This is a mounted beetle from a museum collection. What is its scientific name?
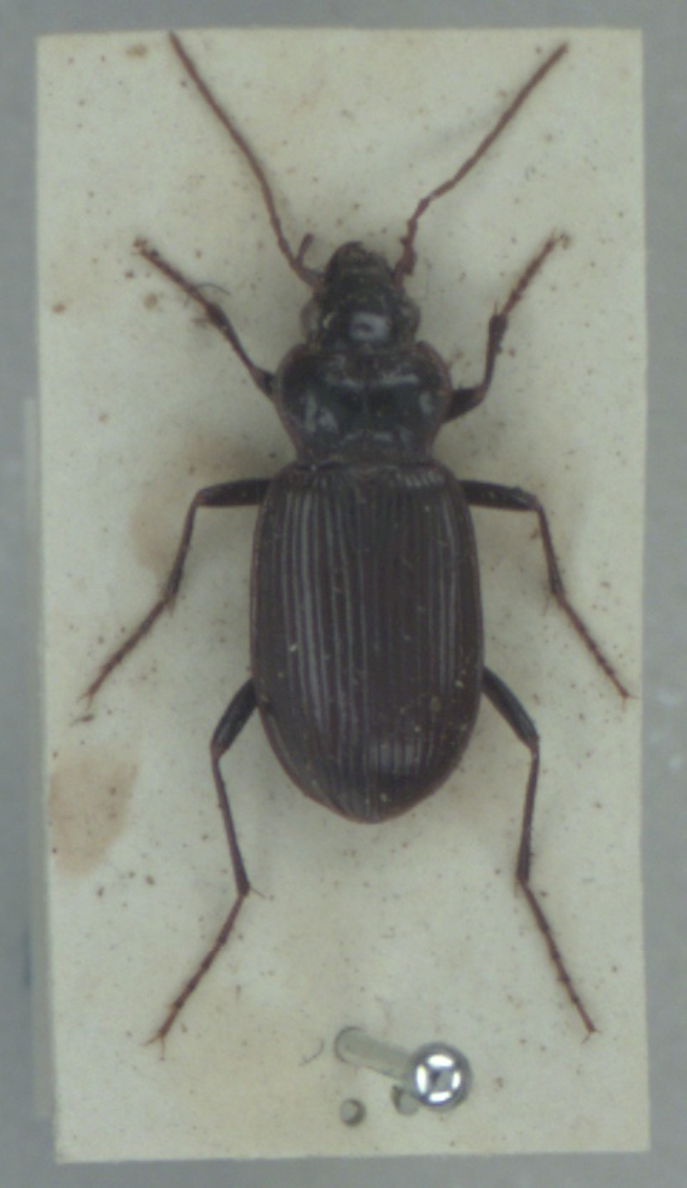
Nebria salina
